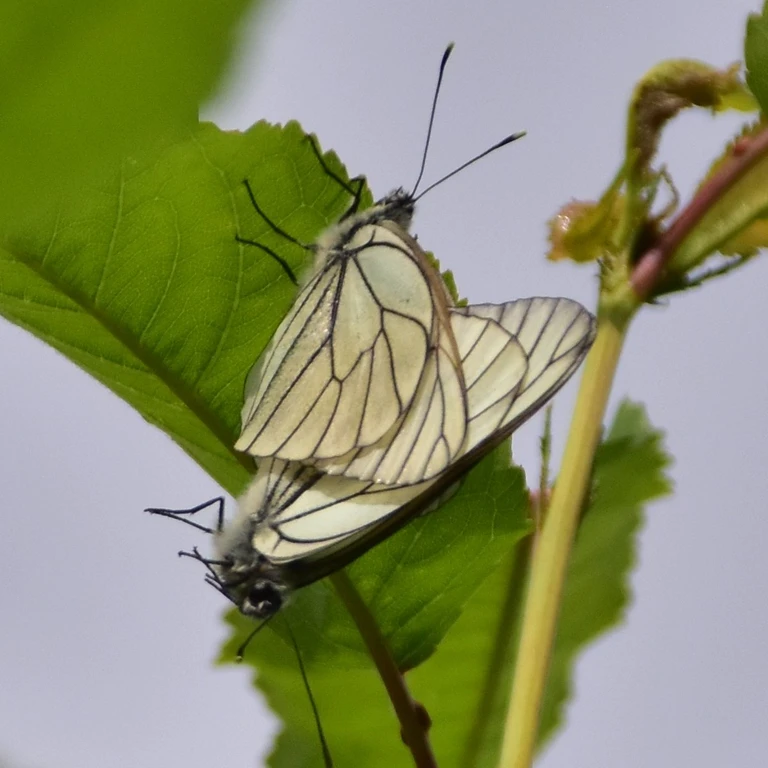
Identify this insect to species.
Aporia crataegi
